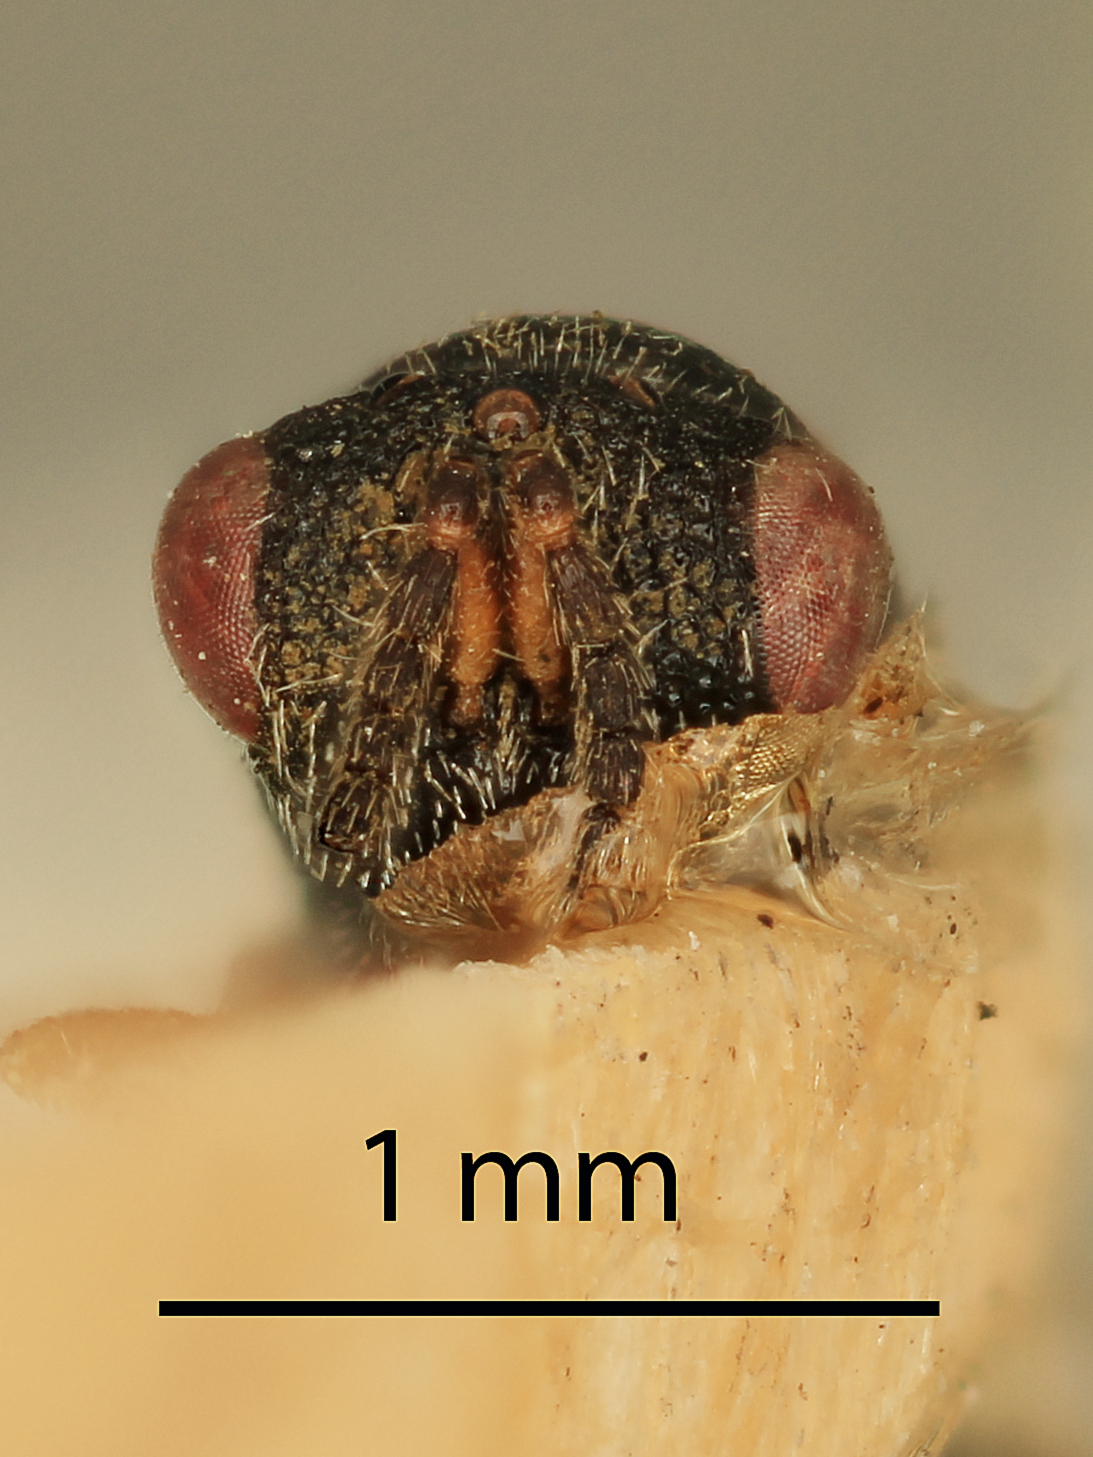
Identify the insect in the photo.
Eurytoma imminuta
